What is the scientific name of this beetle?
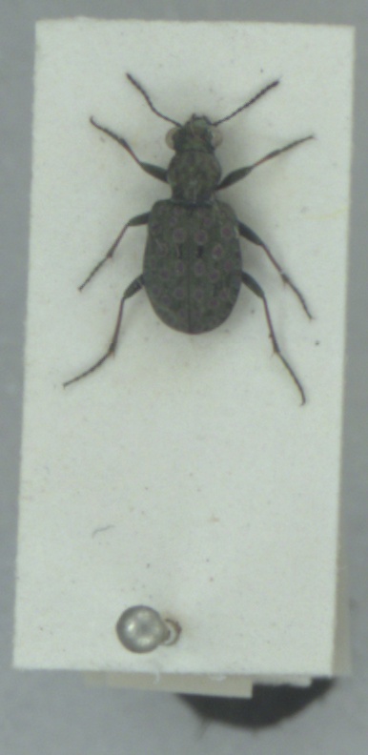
Elaphrus riparius
